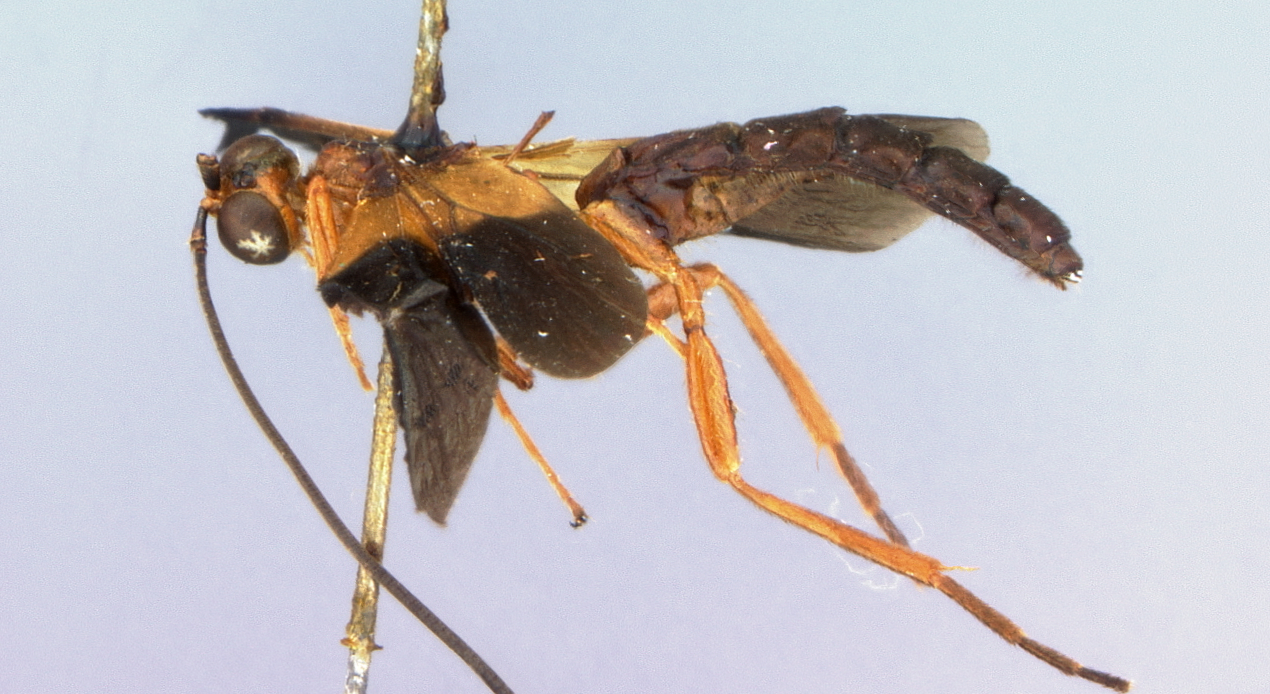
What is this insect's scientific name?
Macrobracon flavonotum
